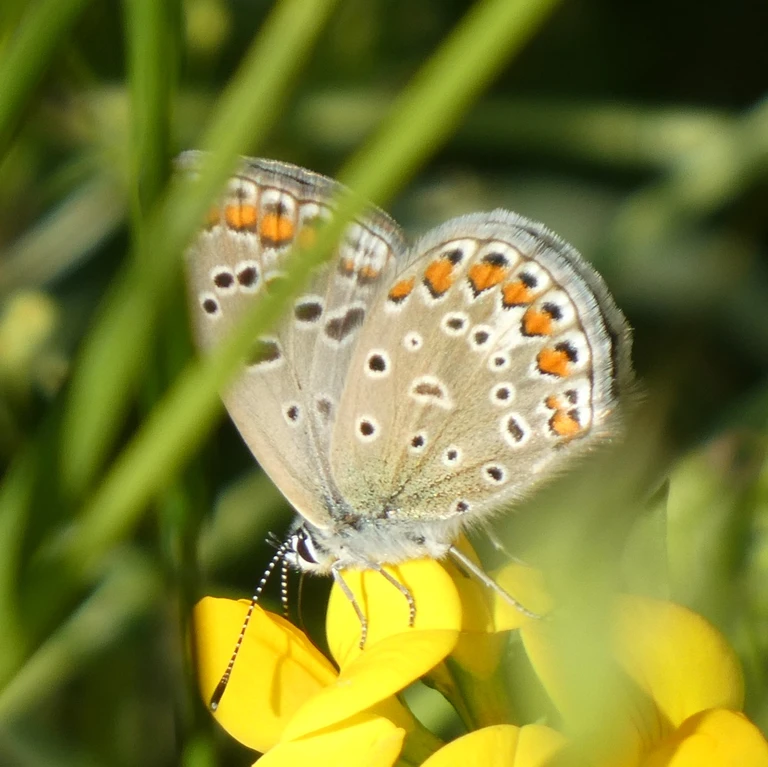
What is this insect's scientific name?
Polyommatus icarus
